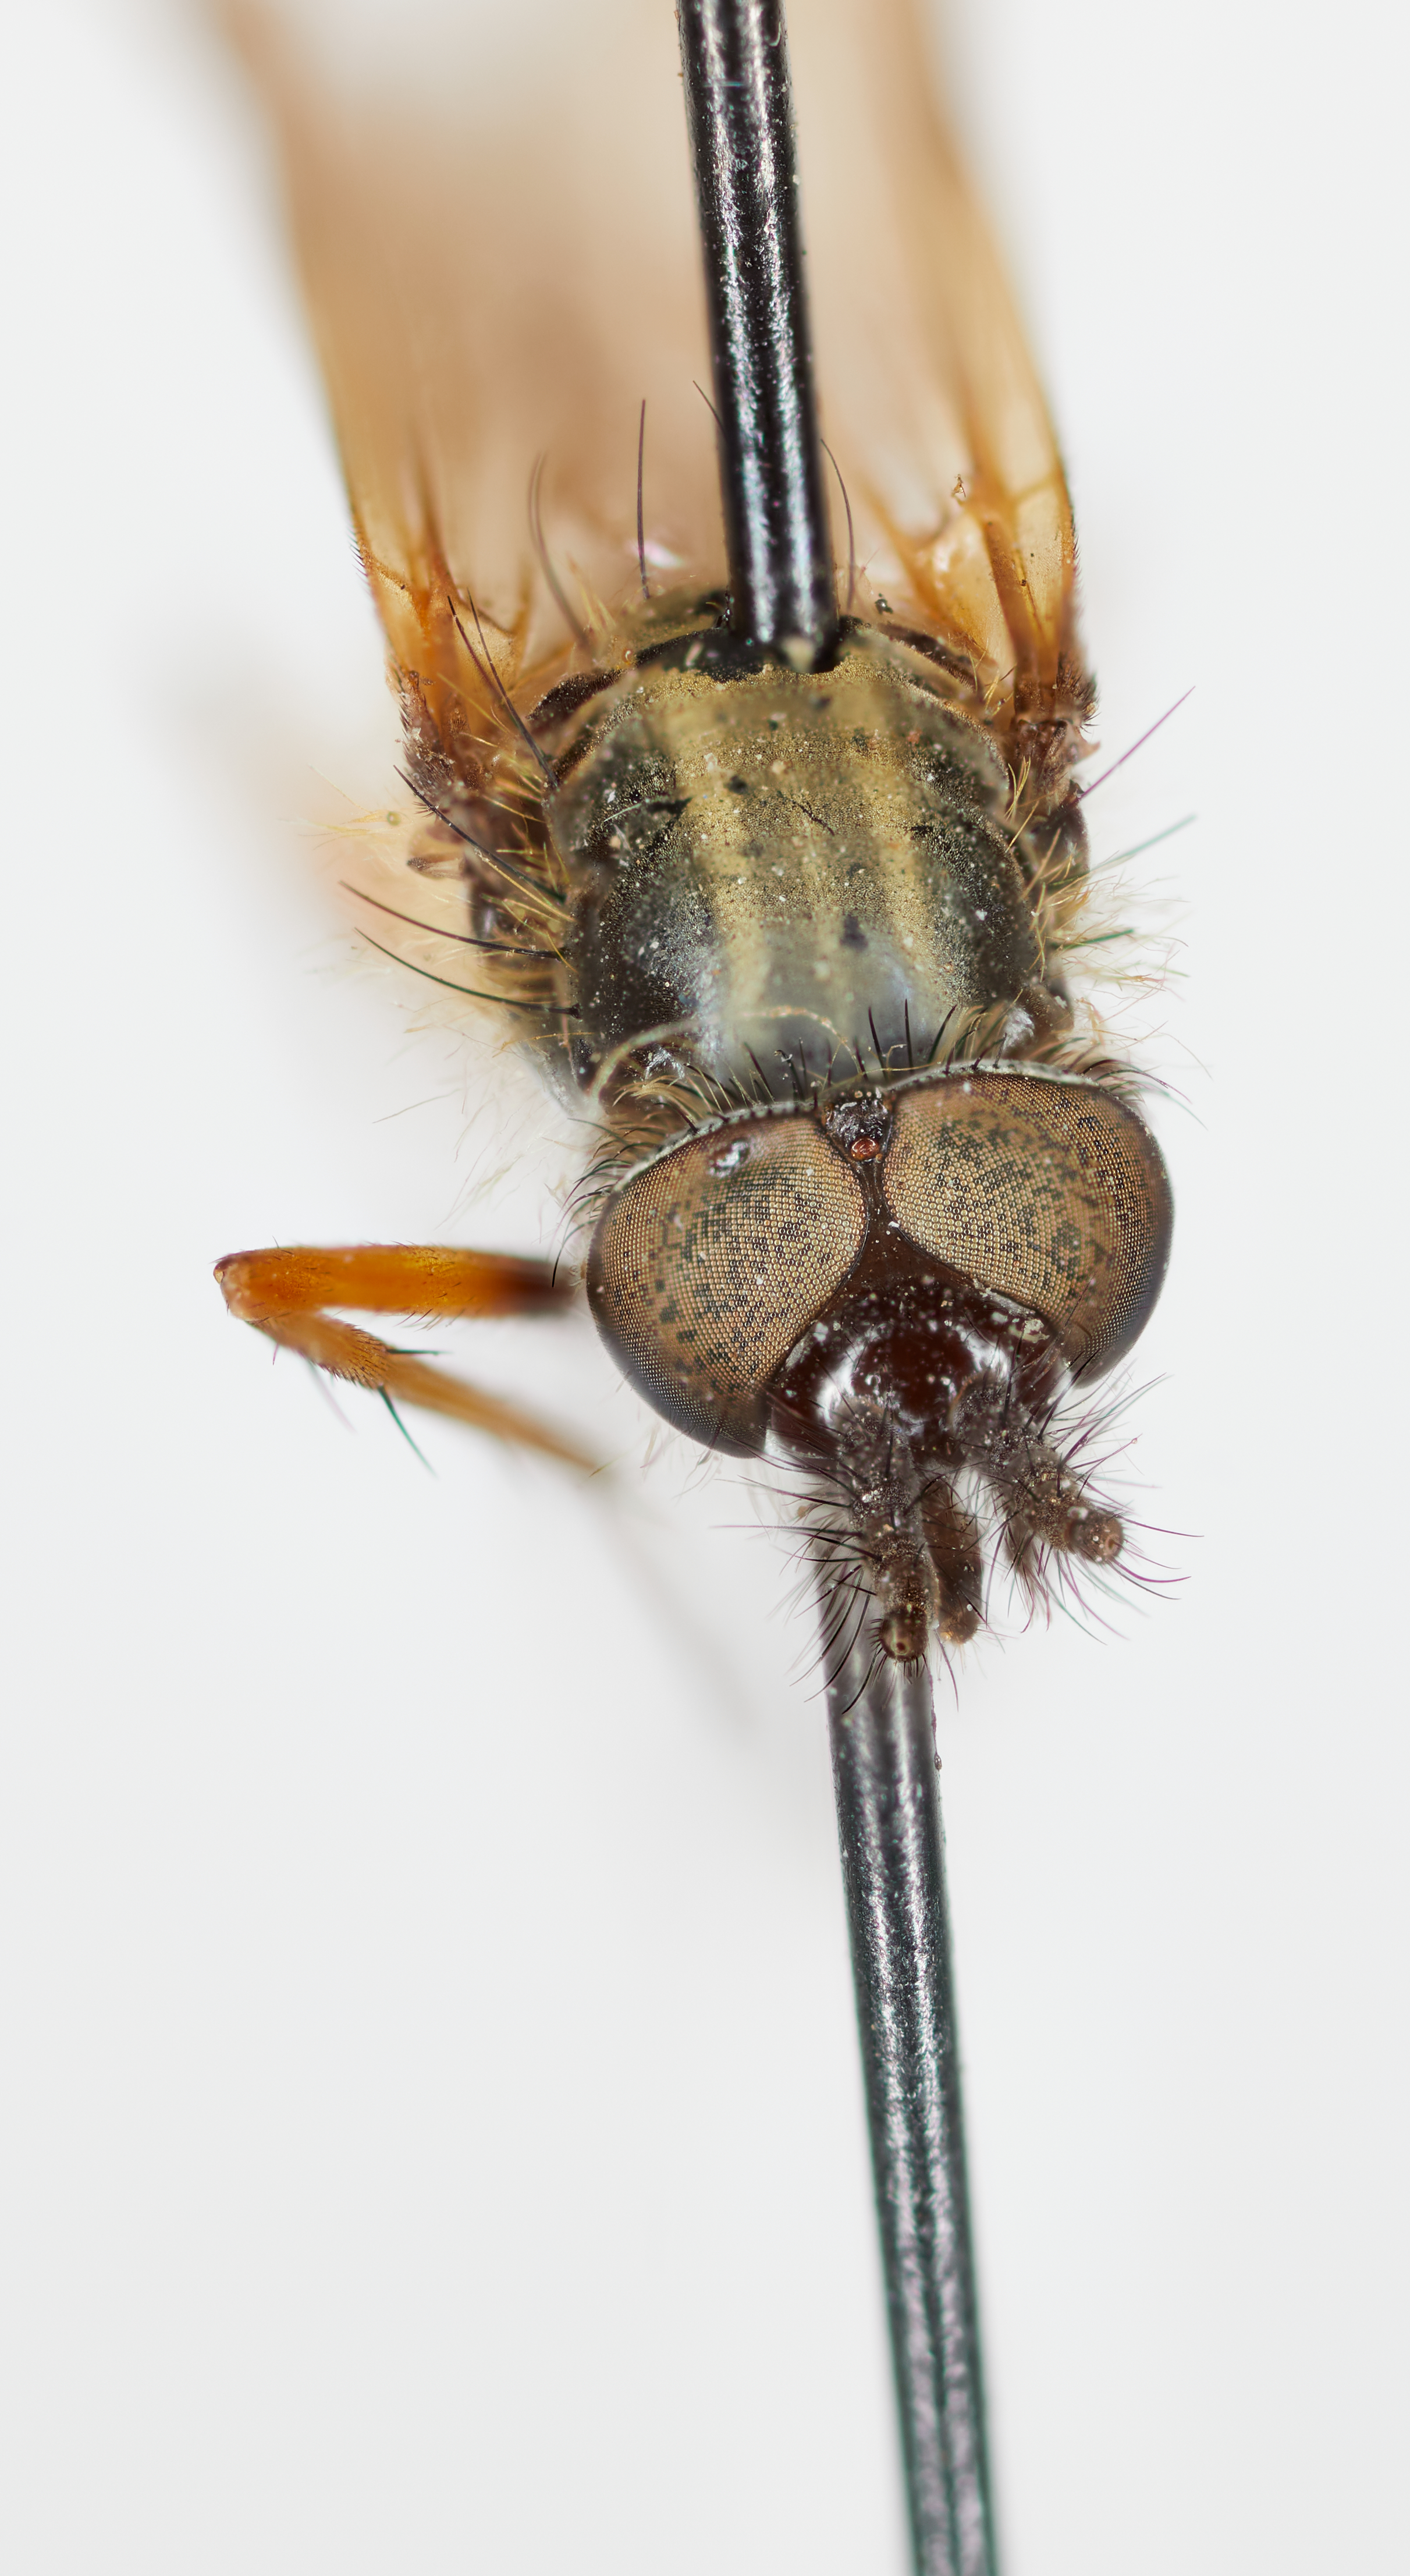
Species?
Xestomyzina aureostriata
